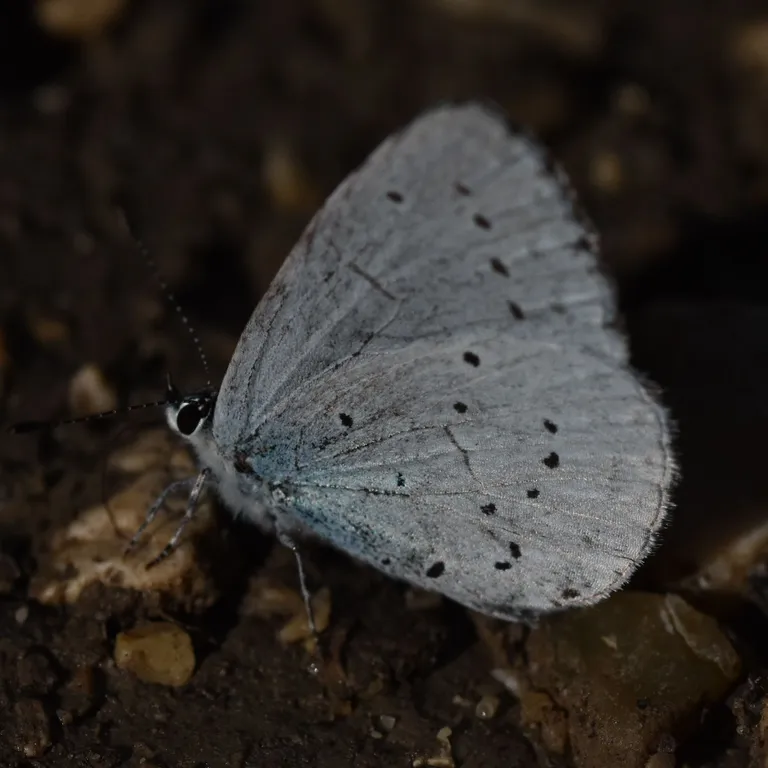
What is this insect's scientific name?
Celastrina argiolus
